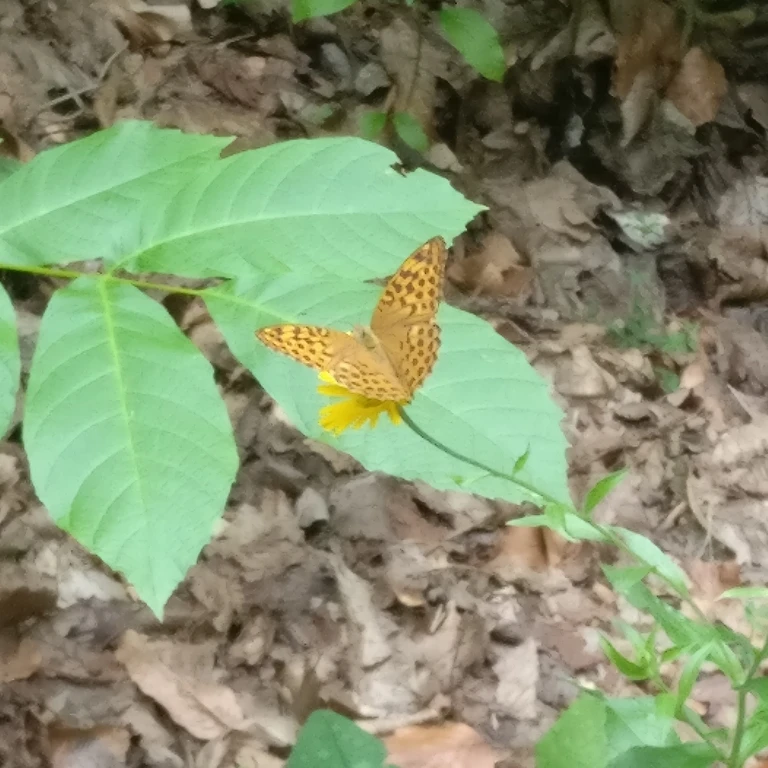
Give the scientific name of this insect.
Argynnis paphia
